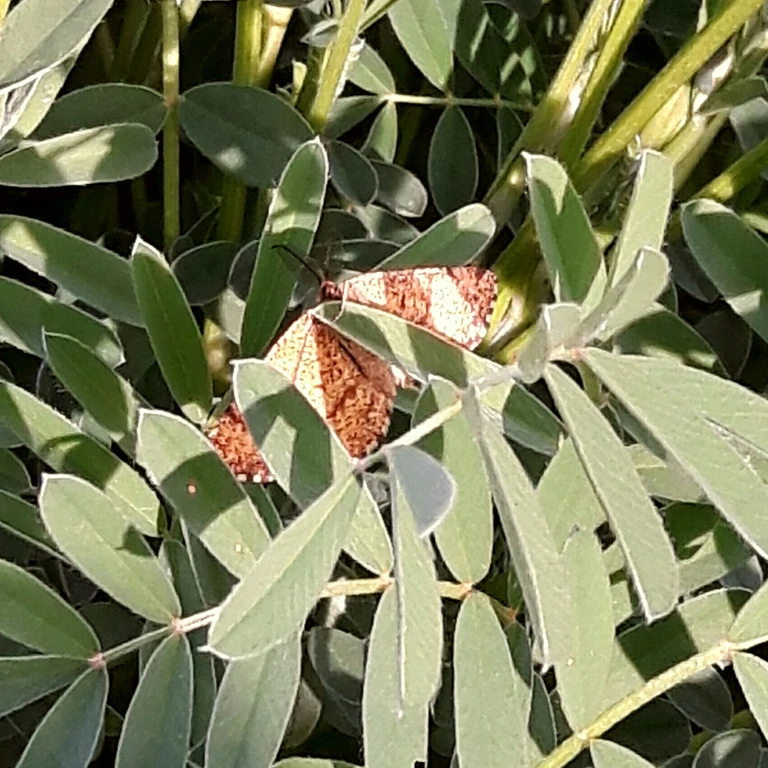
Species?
Ematurga atomaria
